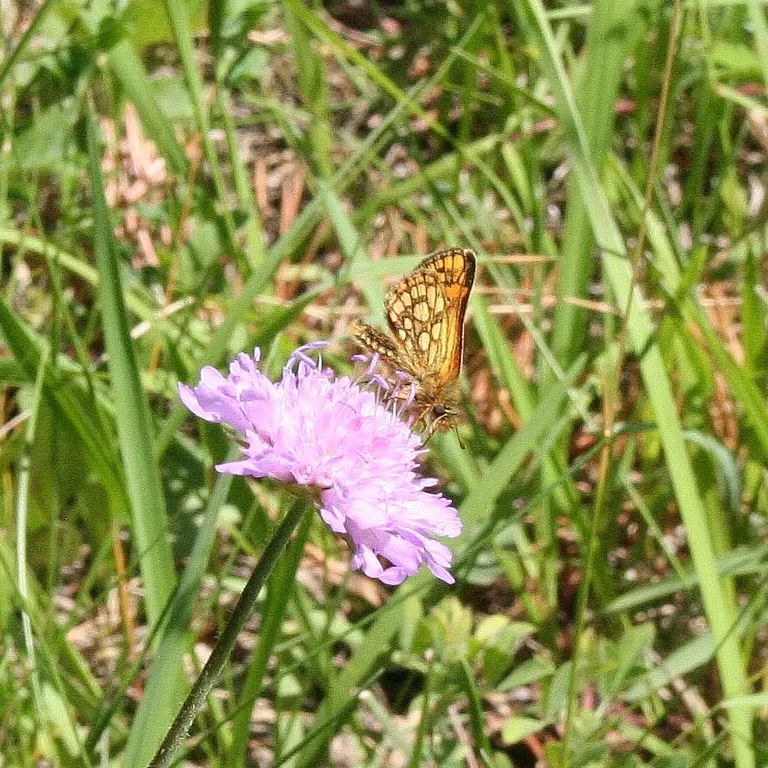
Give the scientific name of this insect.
Carterocephalus palaemon
